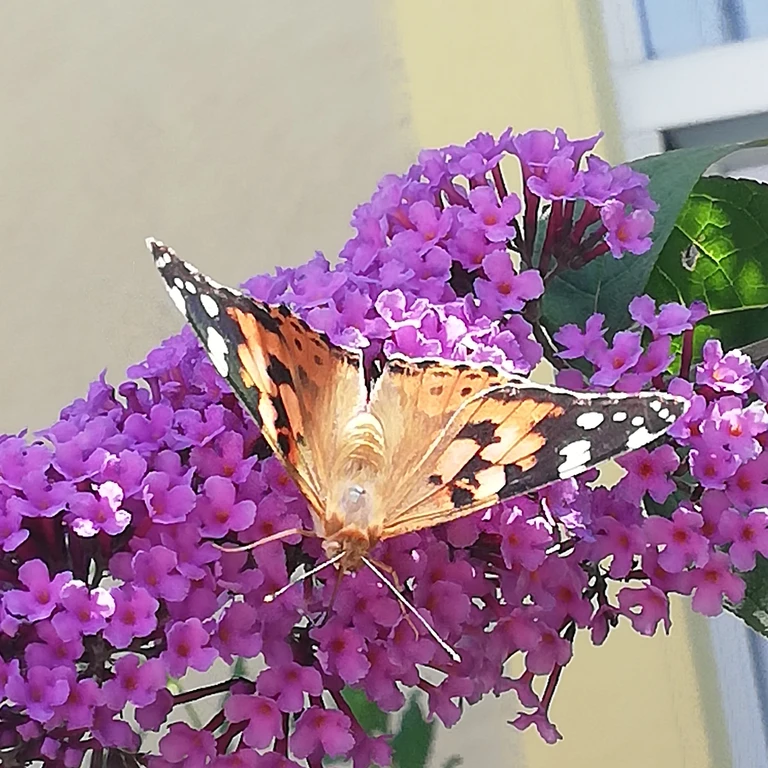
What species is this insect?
Vanessa cardui
